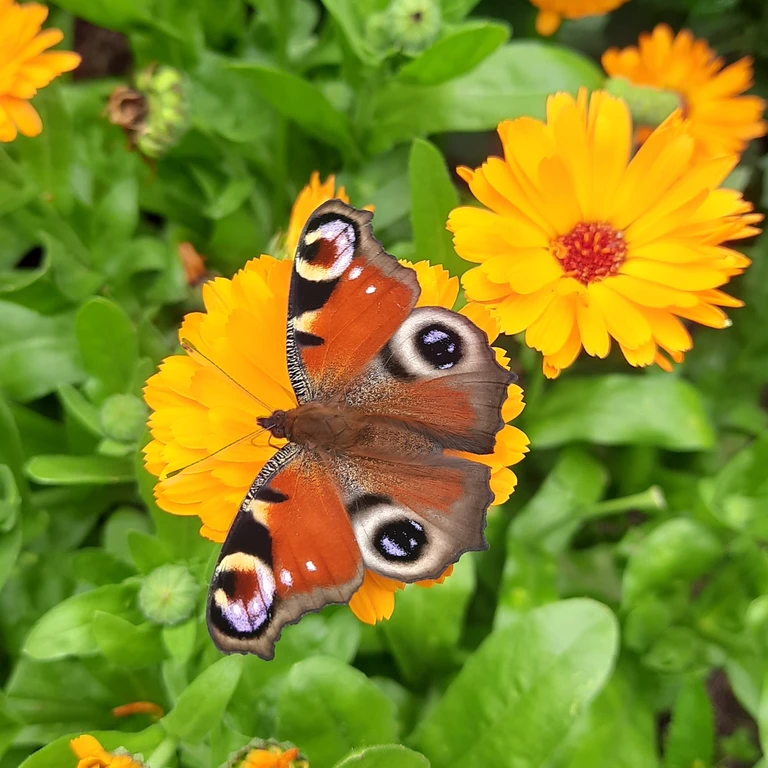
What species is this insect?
Aglais io
